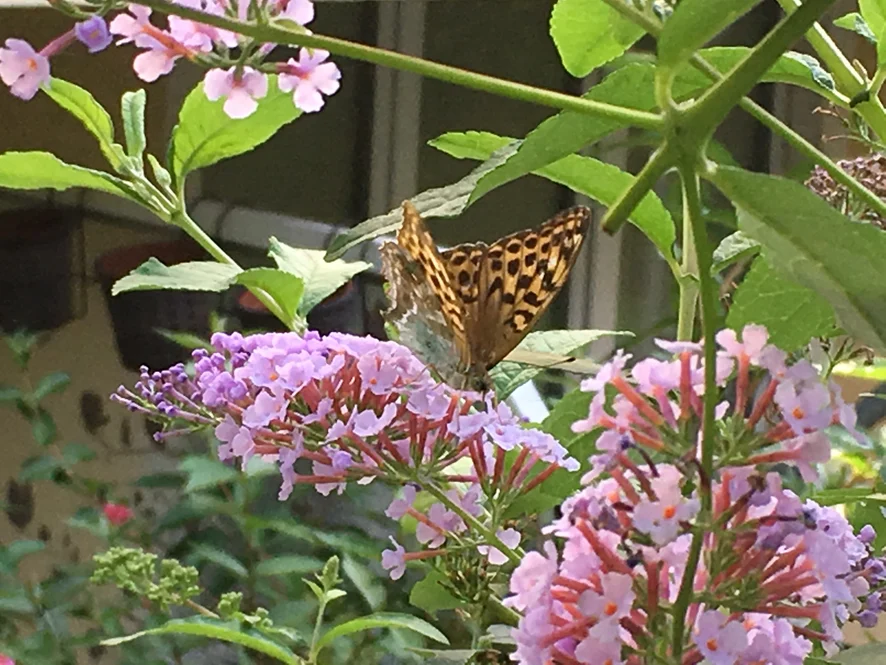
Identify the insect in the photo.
Argynnis paphia
